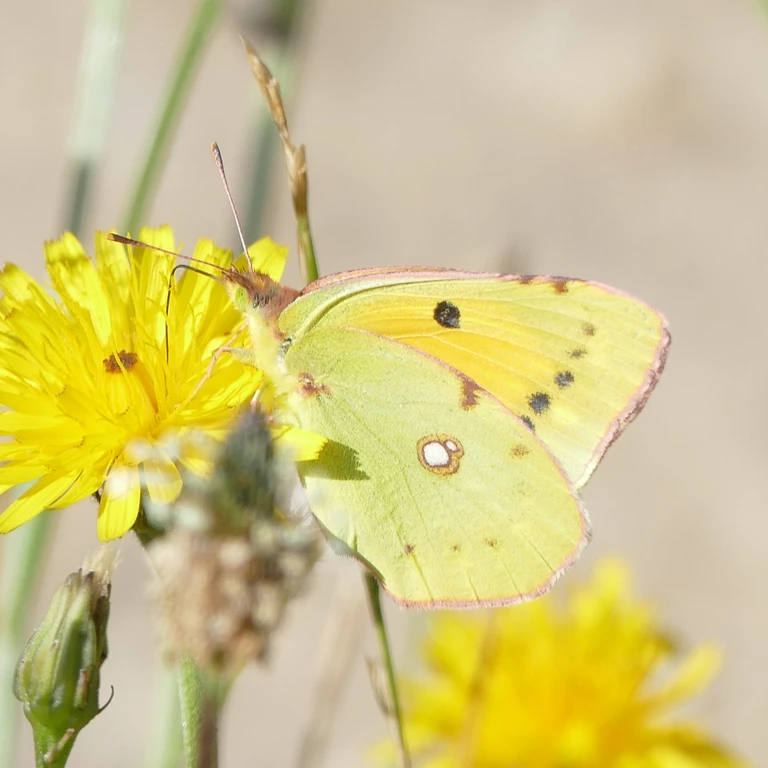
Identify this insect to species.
Colias croceus
